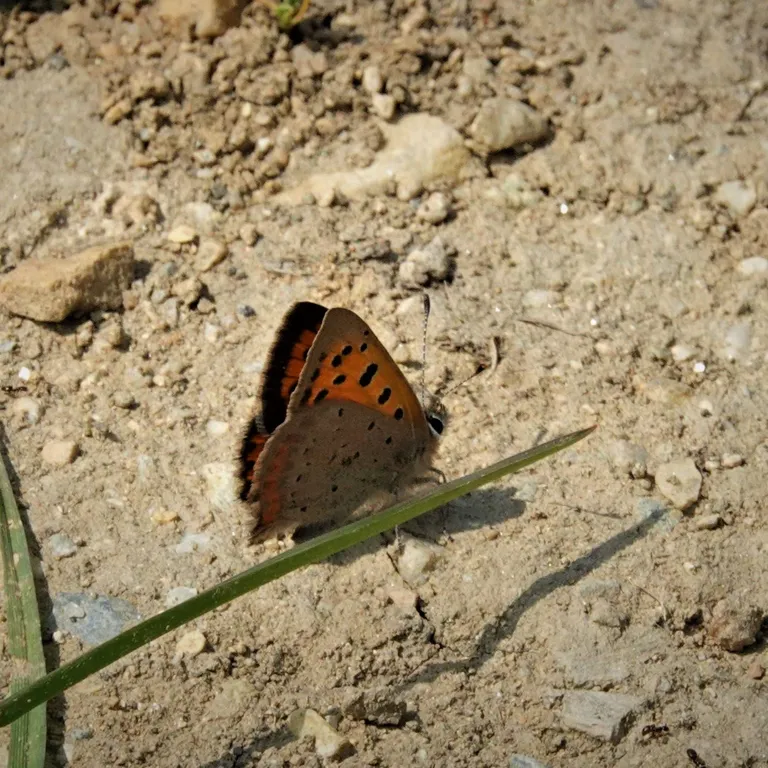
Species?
Lycaena phlaeas
